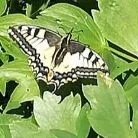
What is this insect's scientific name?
Papilio machaon
